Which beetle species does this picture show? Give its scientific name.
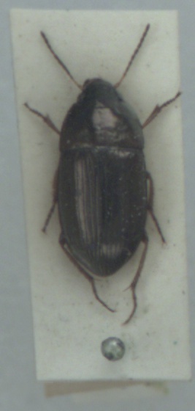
Amara communis
